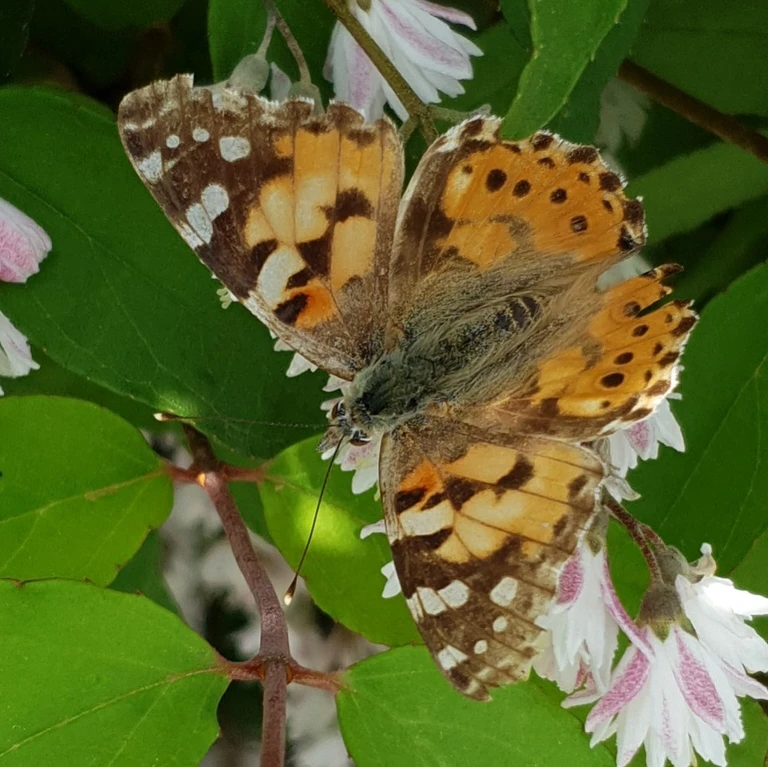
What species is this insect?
Vanessa cardui
